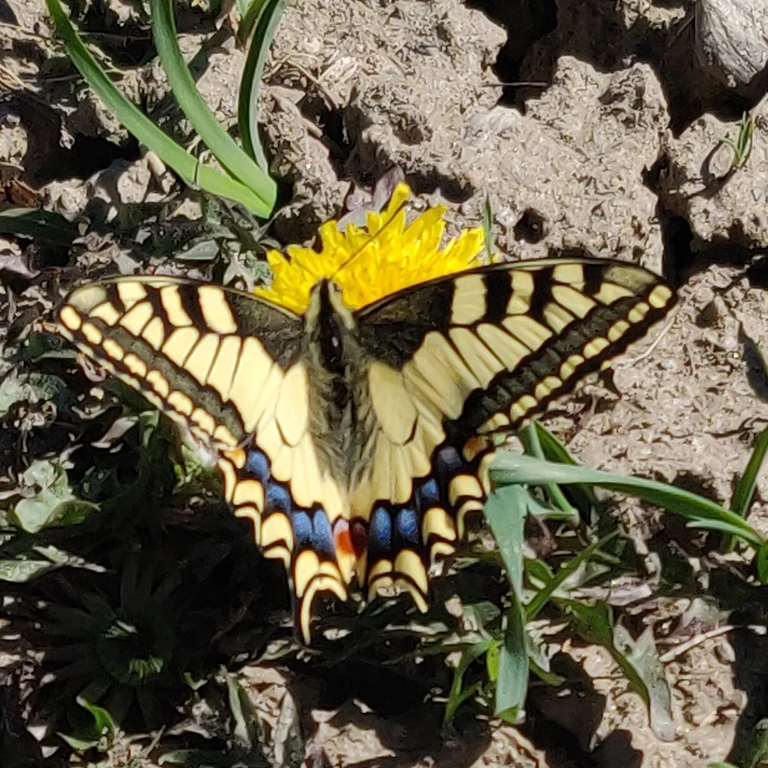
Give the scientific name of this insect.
Papilio machaon
